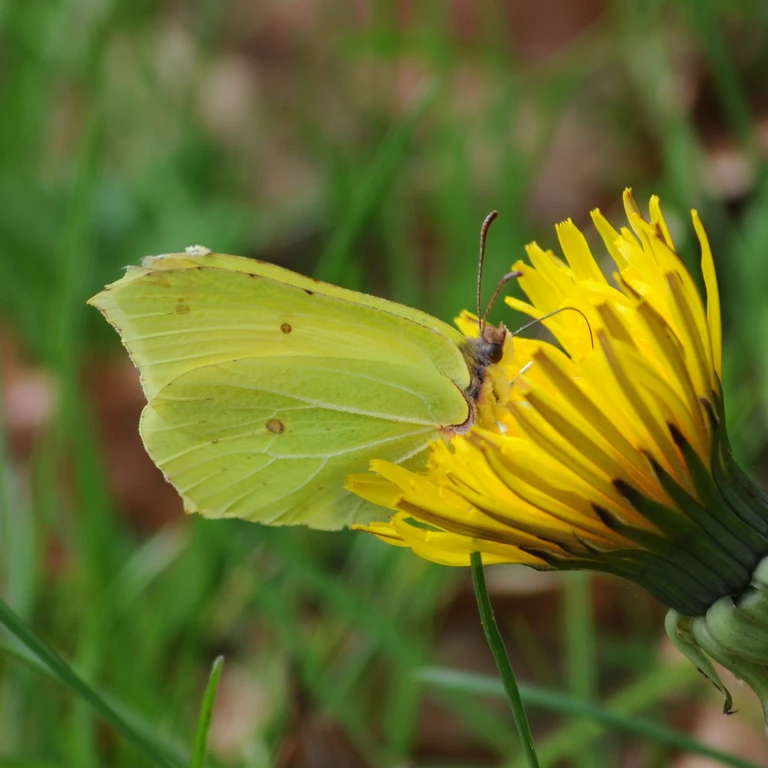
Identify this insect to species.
Gonepteryx rhamni
